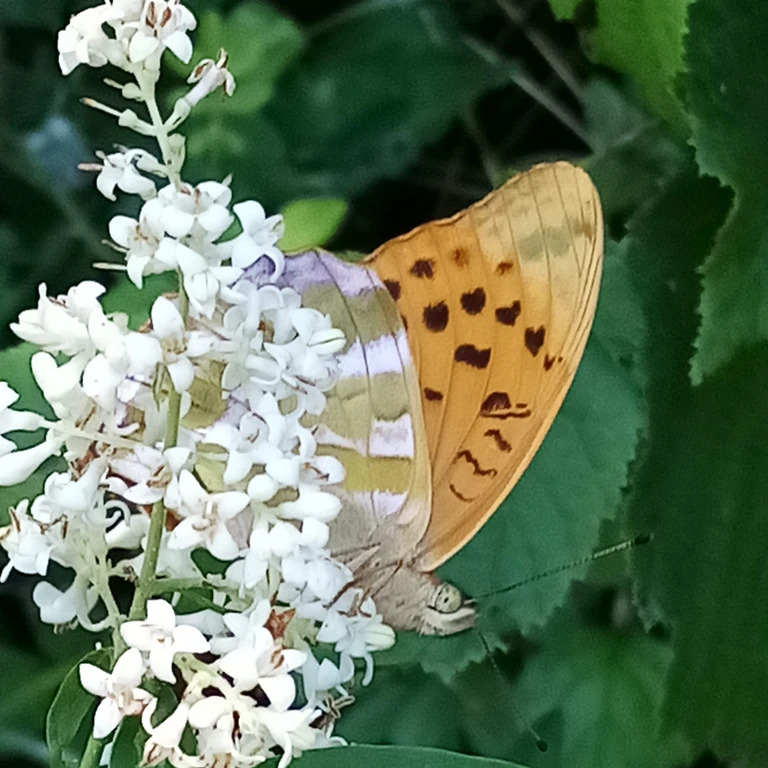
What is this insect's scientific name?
Argynnis paphia
